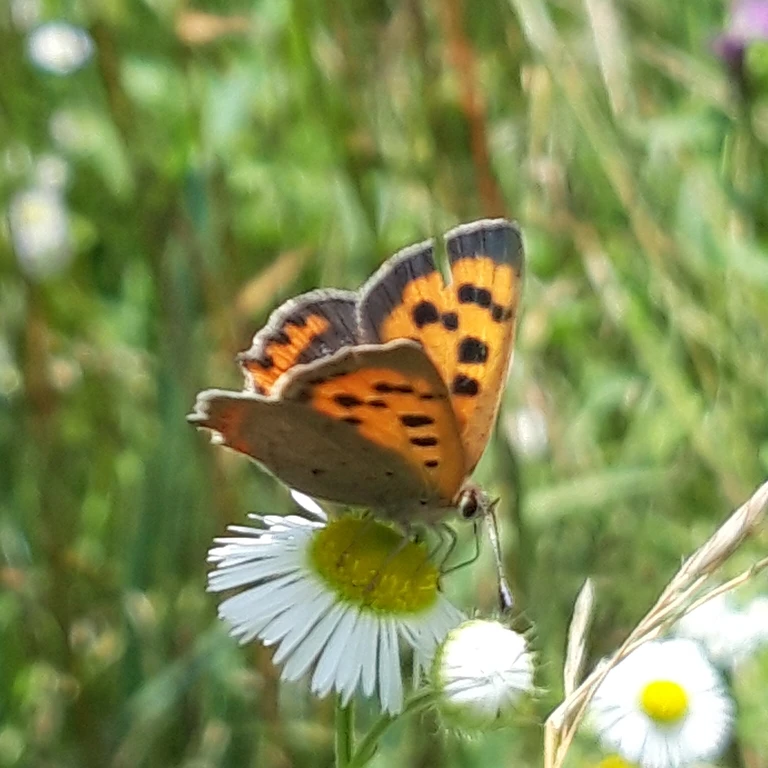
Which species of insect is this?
Lycaena phlaeas
